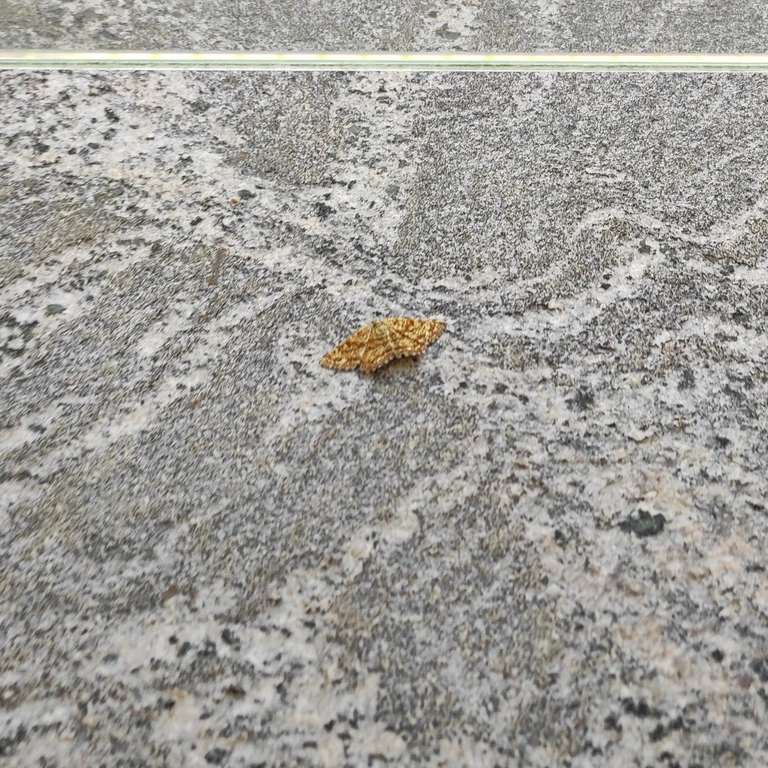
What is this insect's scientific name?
Ematurga atomaria
